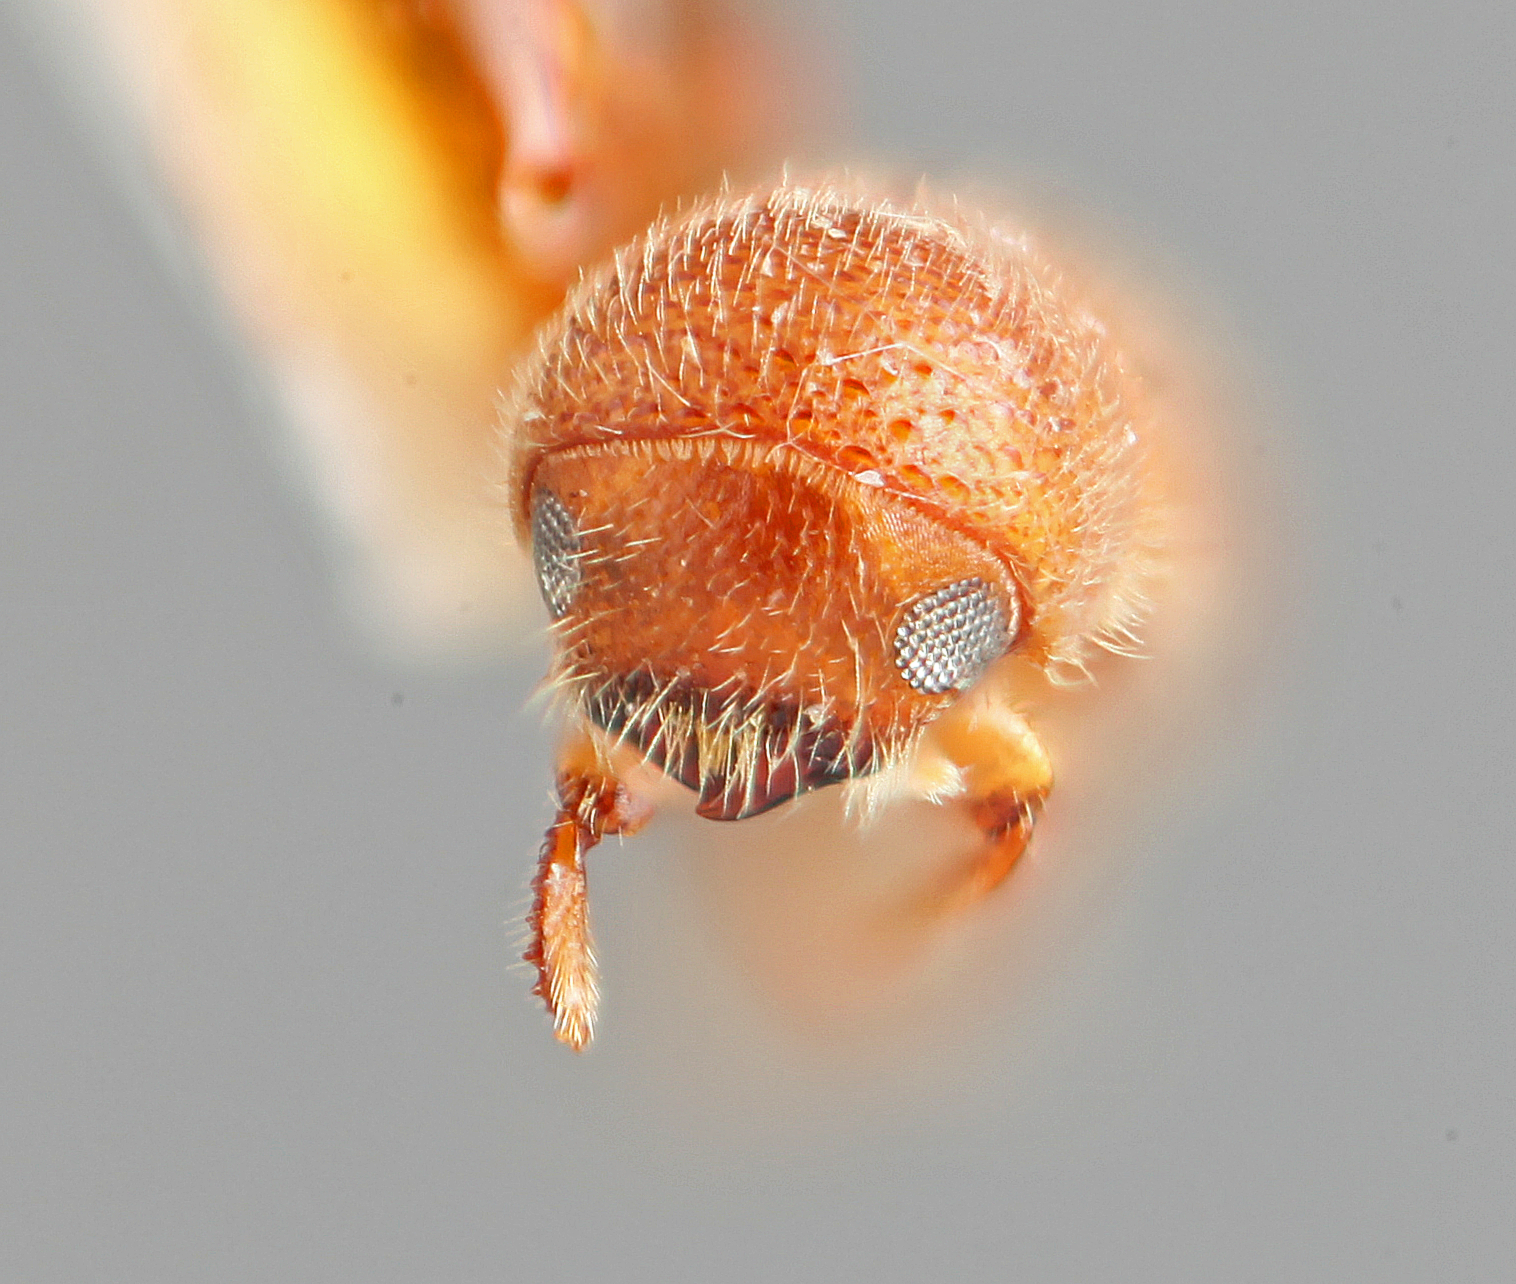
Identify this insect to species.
Premnobius quadridens
